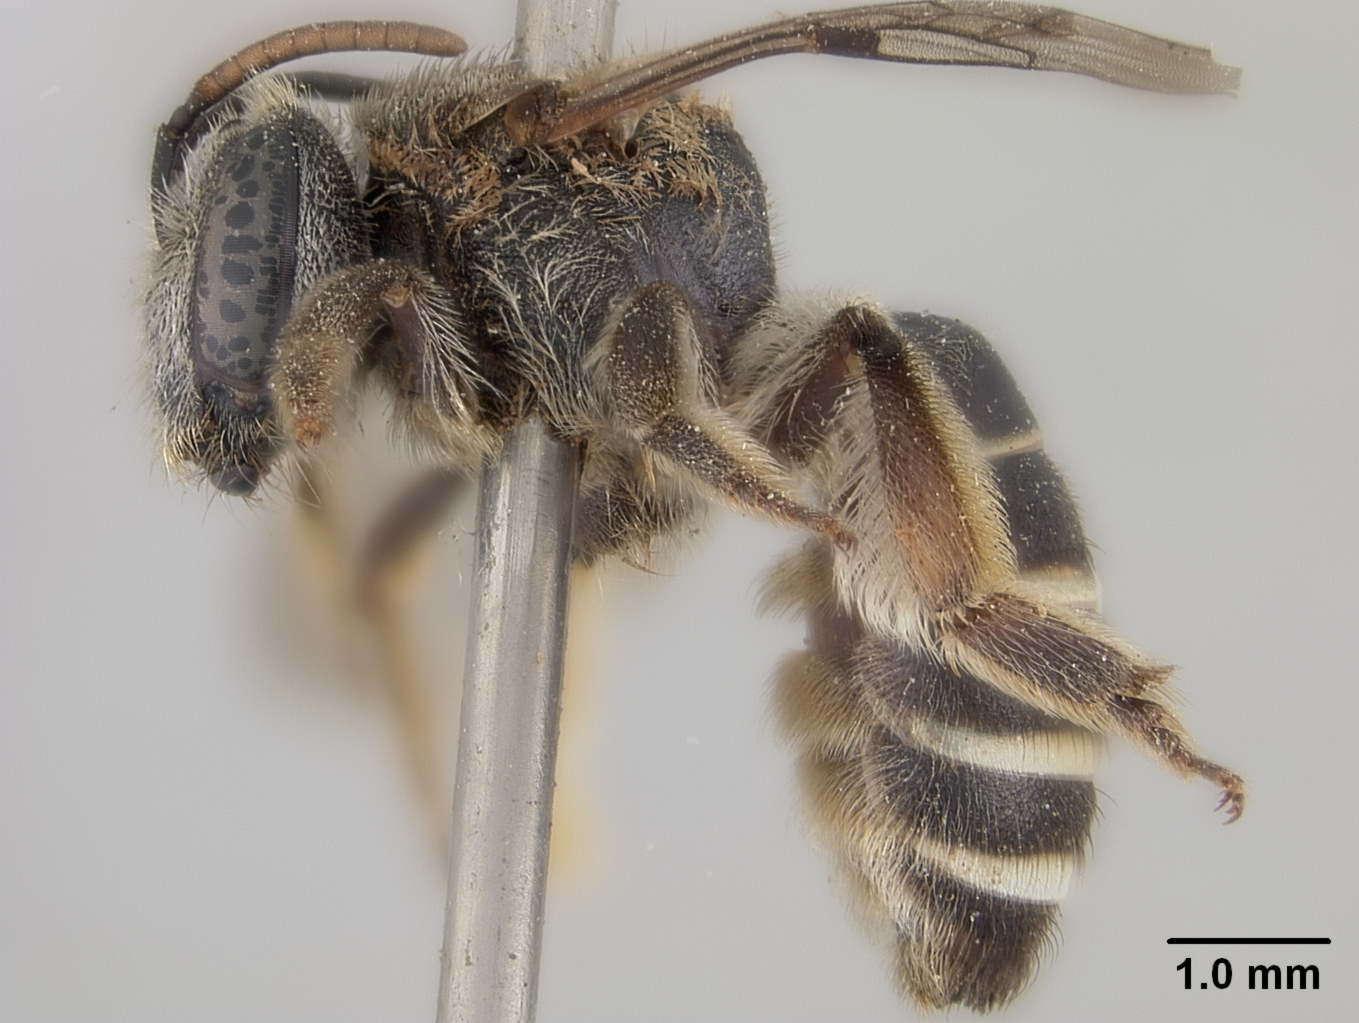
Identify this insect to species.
Nomia perconcinna
